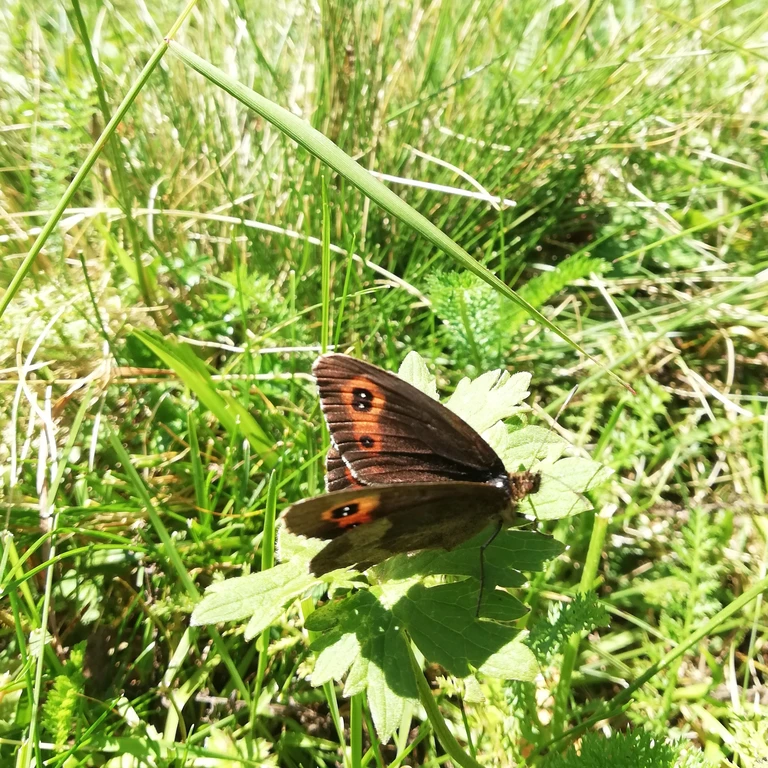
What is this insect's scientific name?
Erebia aethiops
